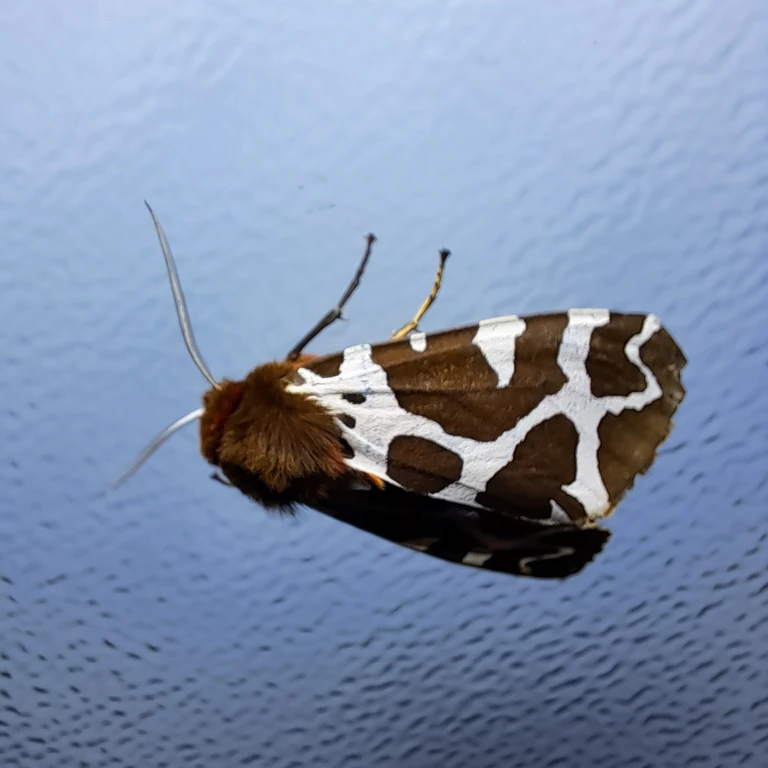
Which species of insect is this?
Arctia caja
